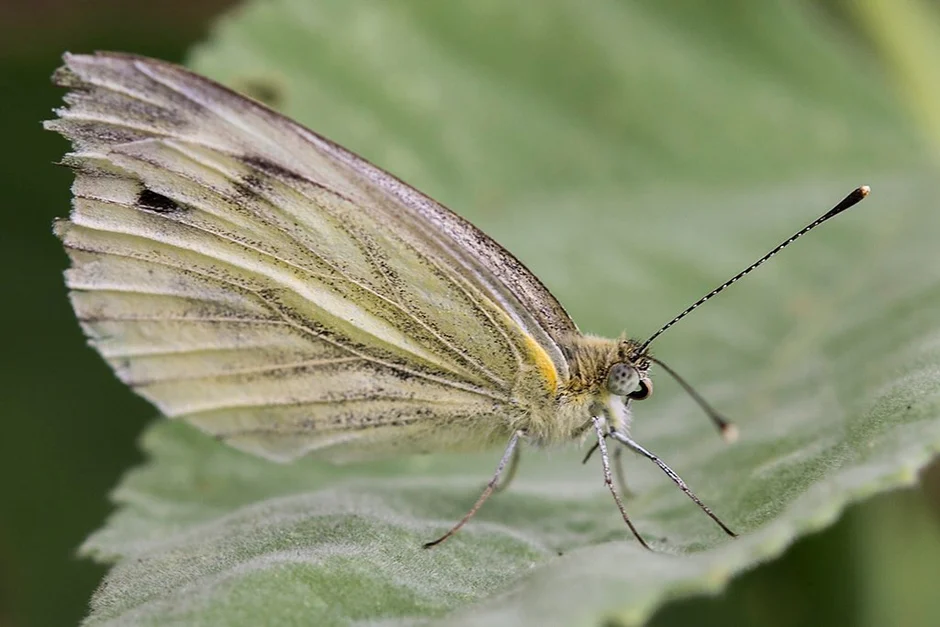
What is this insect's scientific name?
Pieris napi
